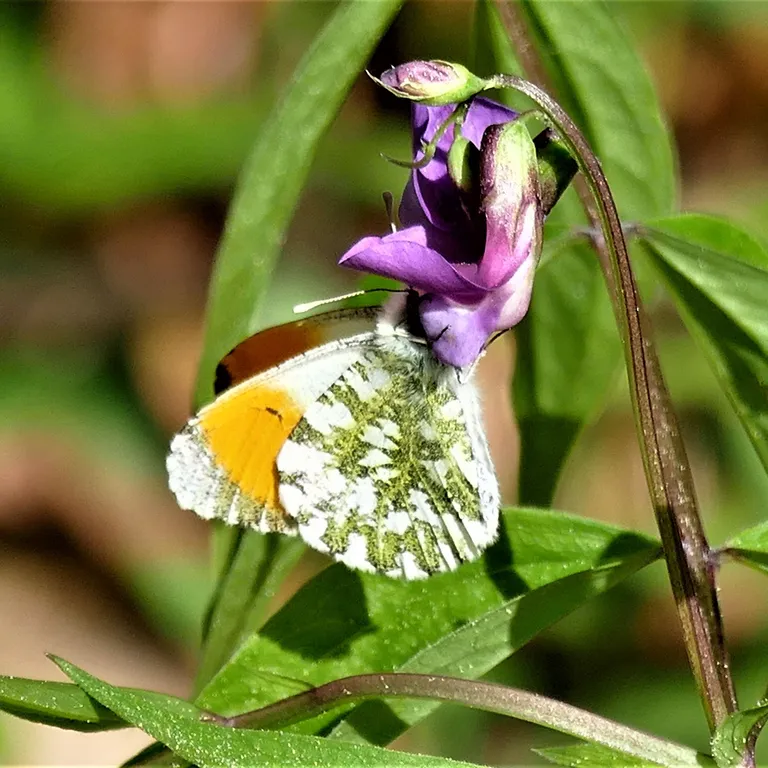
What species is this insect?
Anthocharis cardamines
